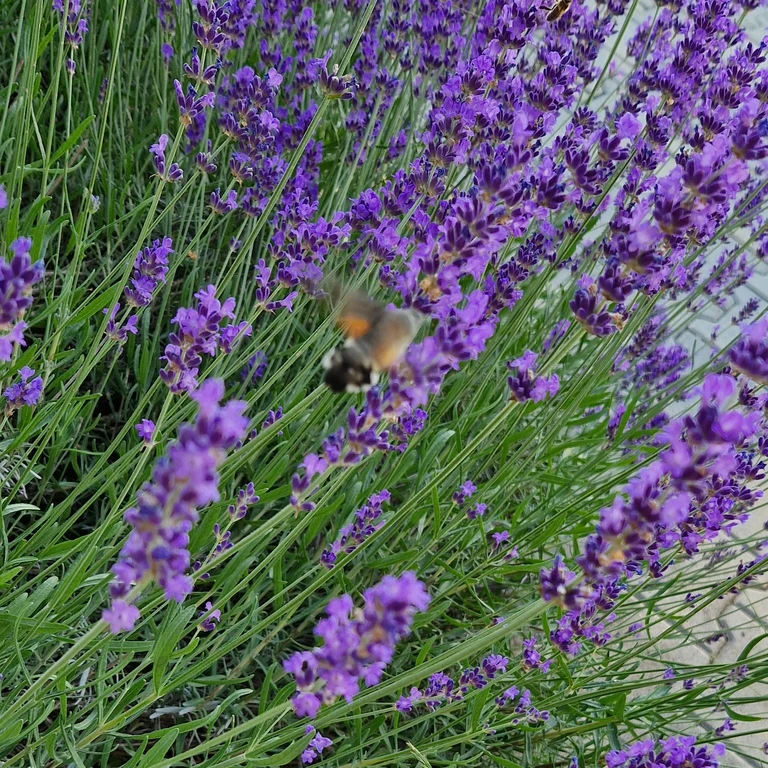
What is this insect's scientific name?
Macroglossum stellatarum
